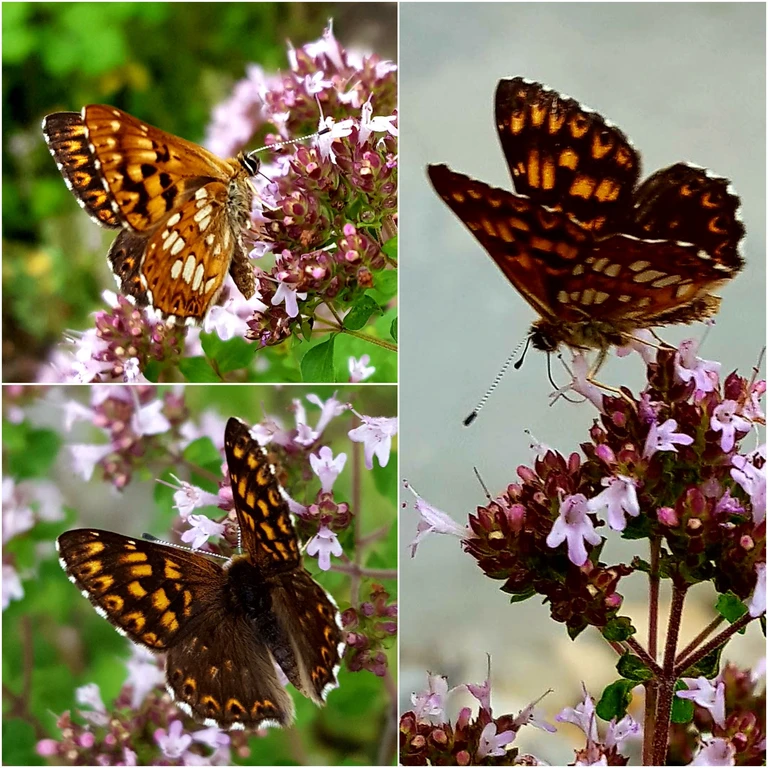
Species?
Hamearis lucina
